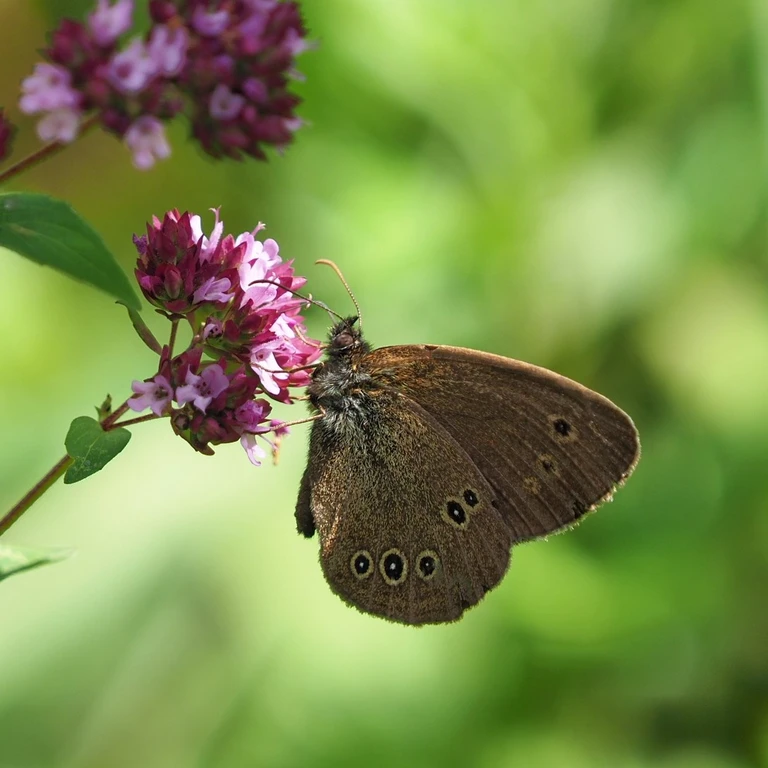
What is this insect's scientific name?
Aphantopus hyperantus
